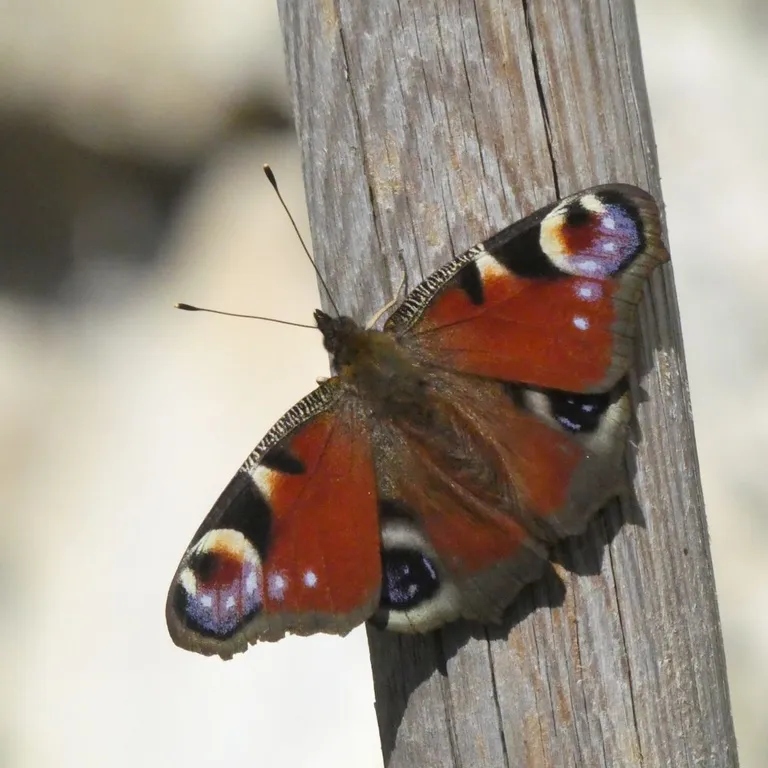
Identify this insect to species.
Aglais io
